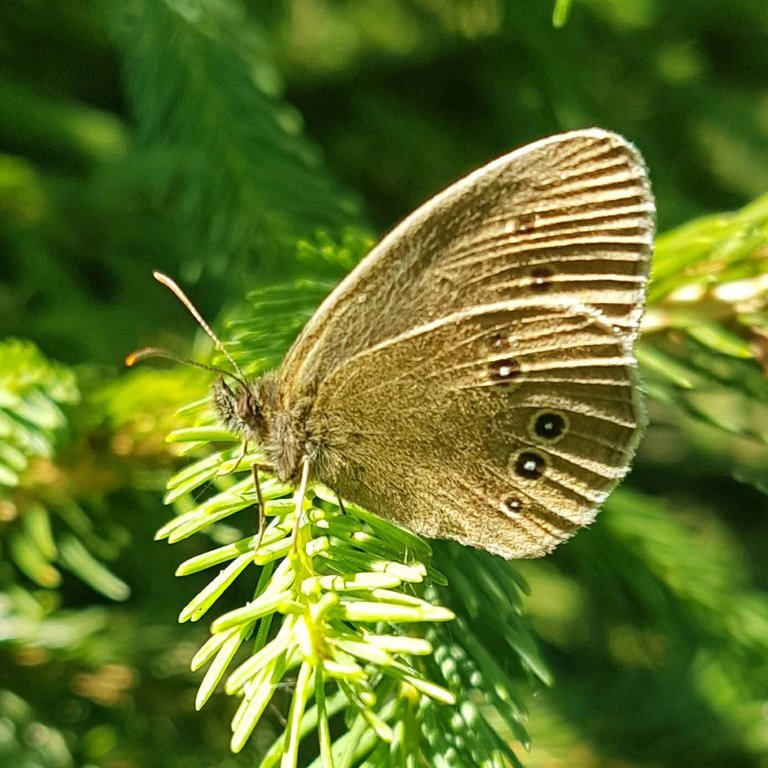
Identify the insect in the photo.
Aphantopus hyperantus
